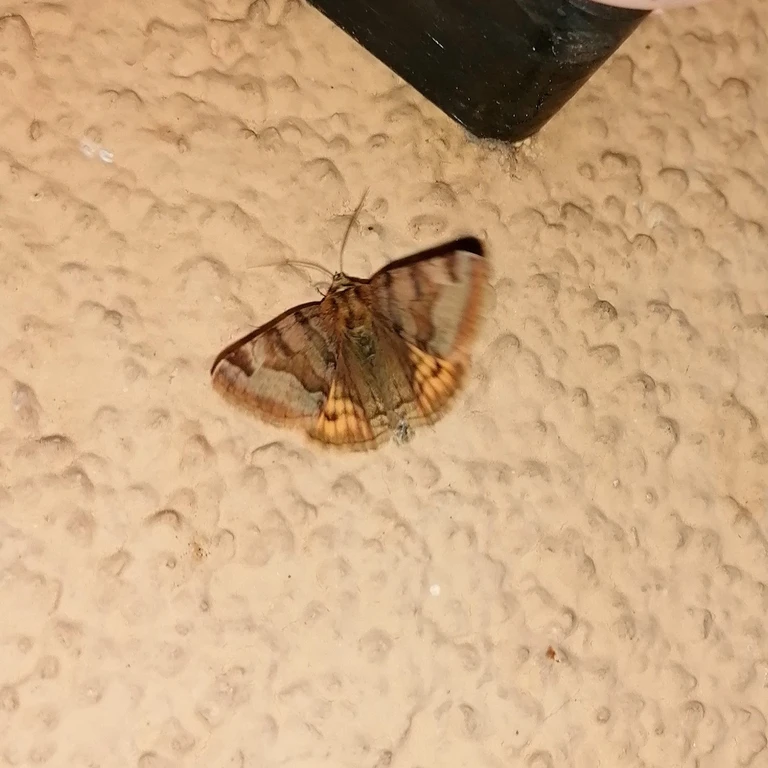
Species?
Euclidia glyphica
